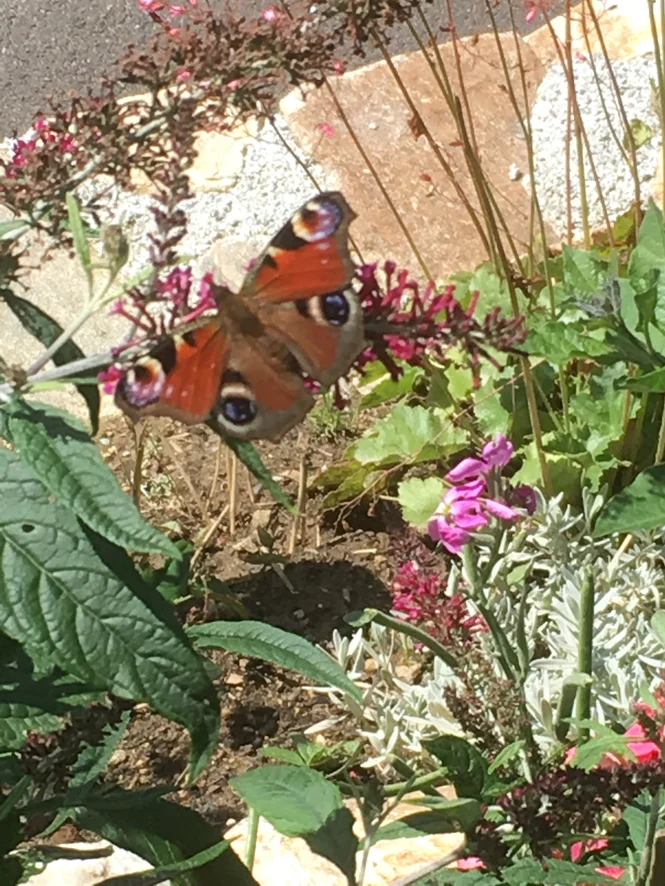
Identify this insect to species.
Aglais io
